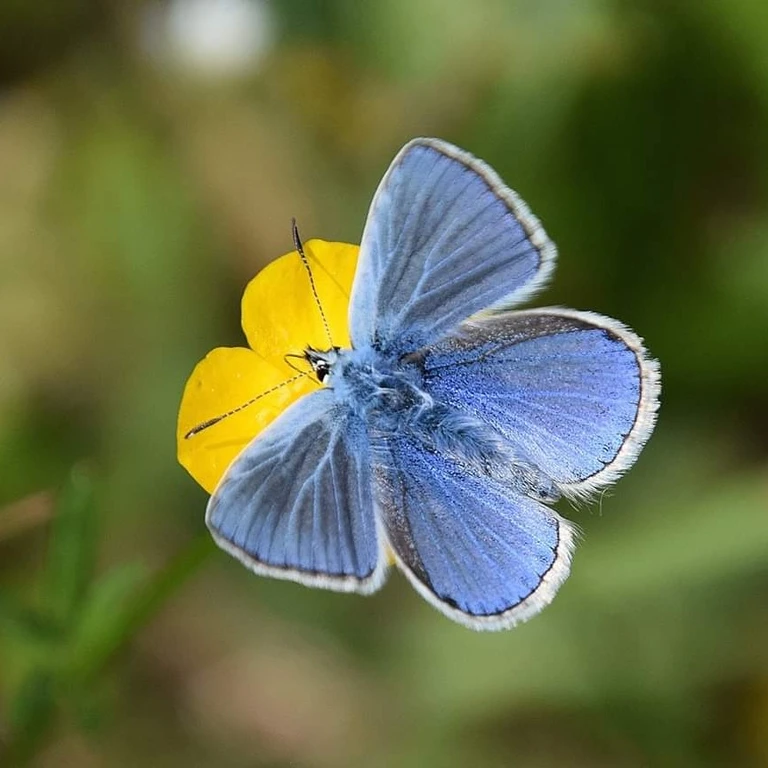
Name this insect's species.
Polyommatus icarus
